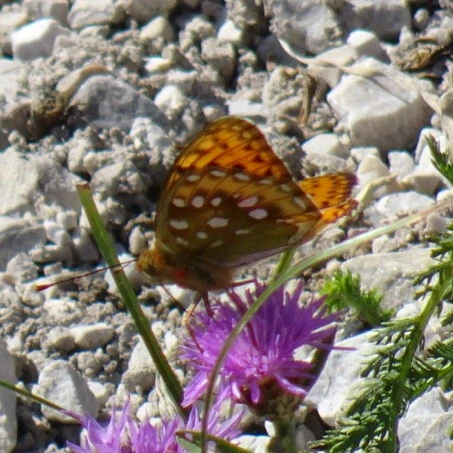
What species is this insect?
Speyeria aglaja
